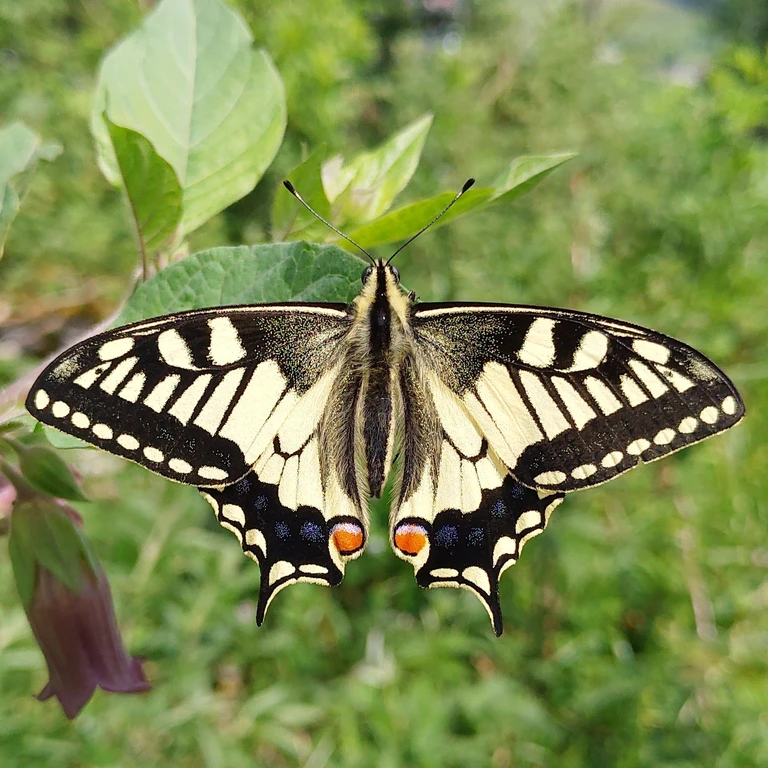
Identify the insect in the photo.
Papilio machaon
